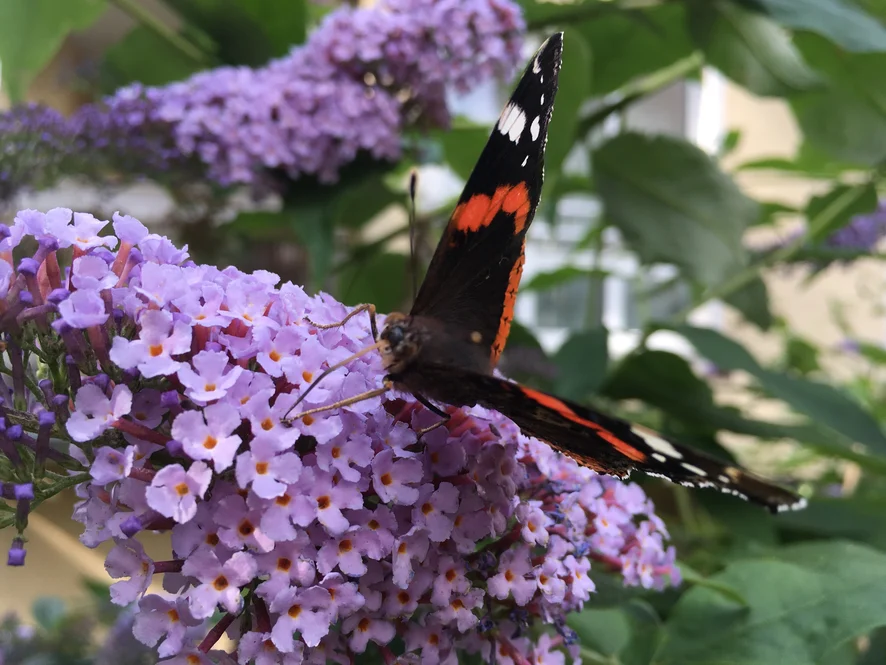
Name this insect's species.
Vanessa atalanta
